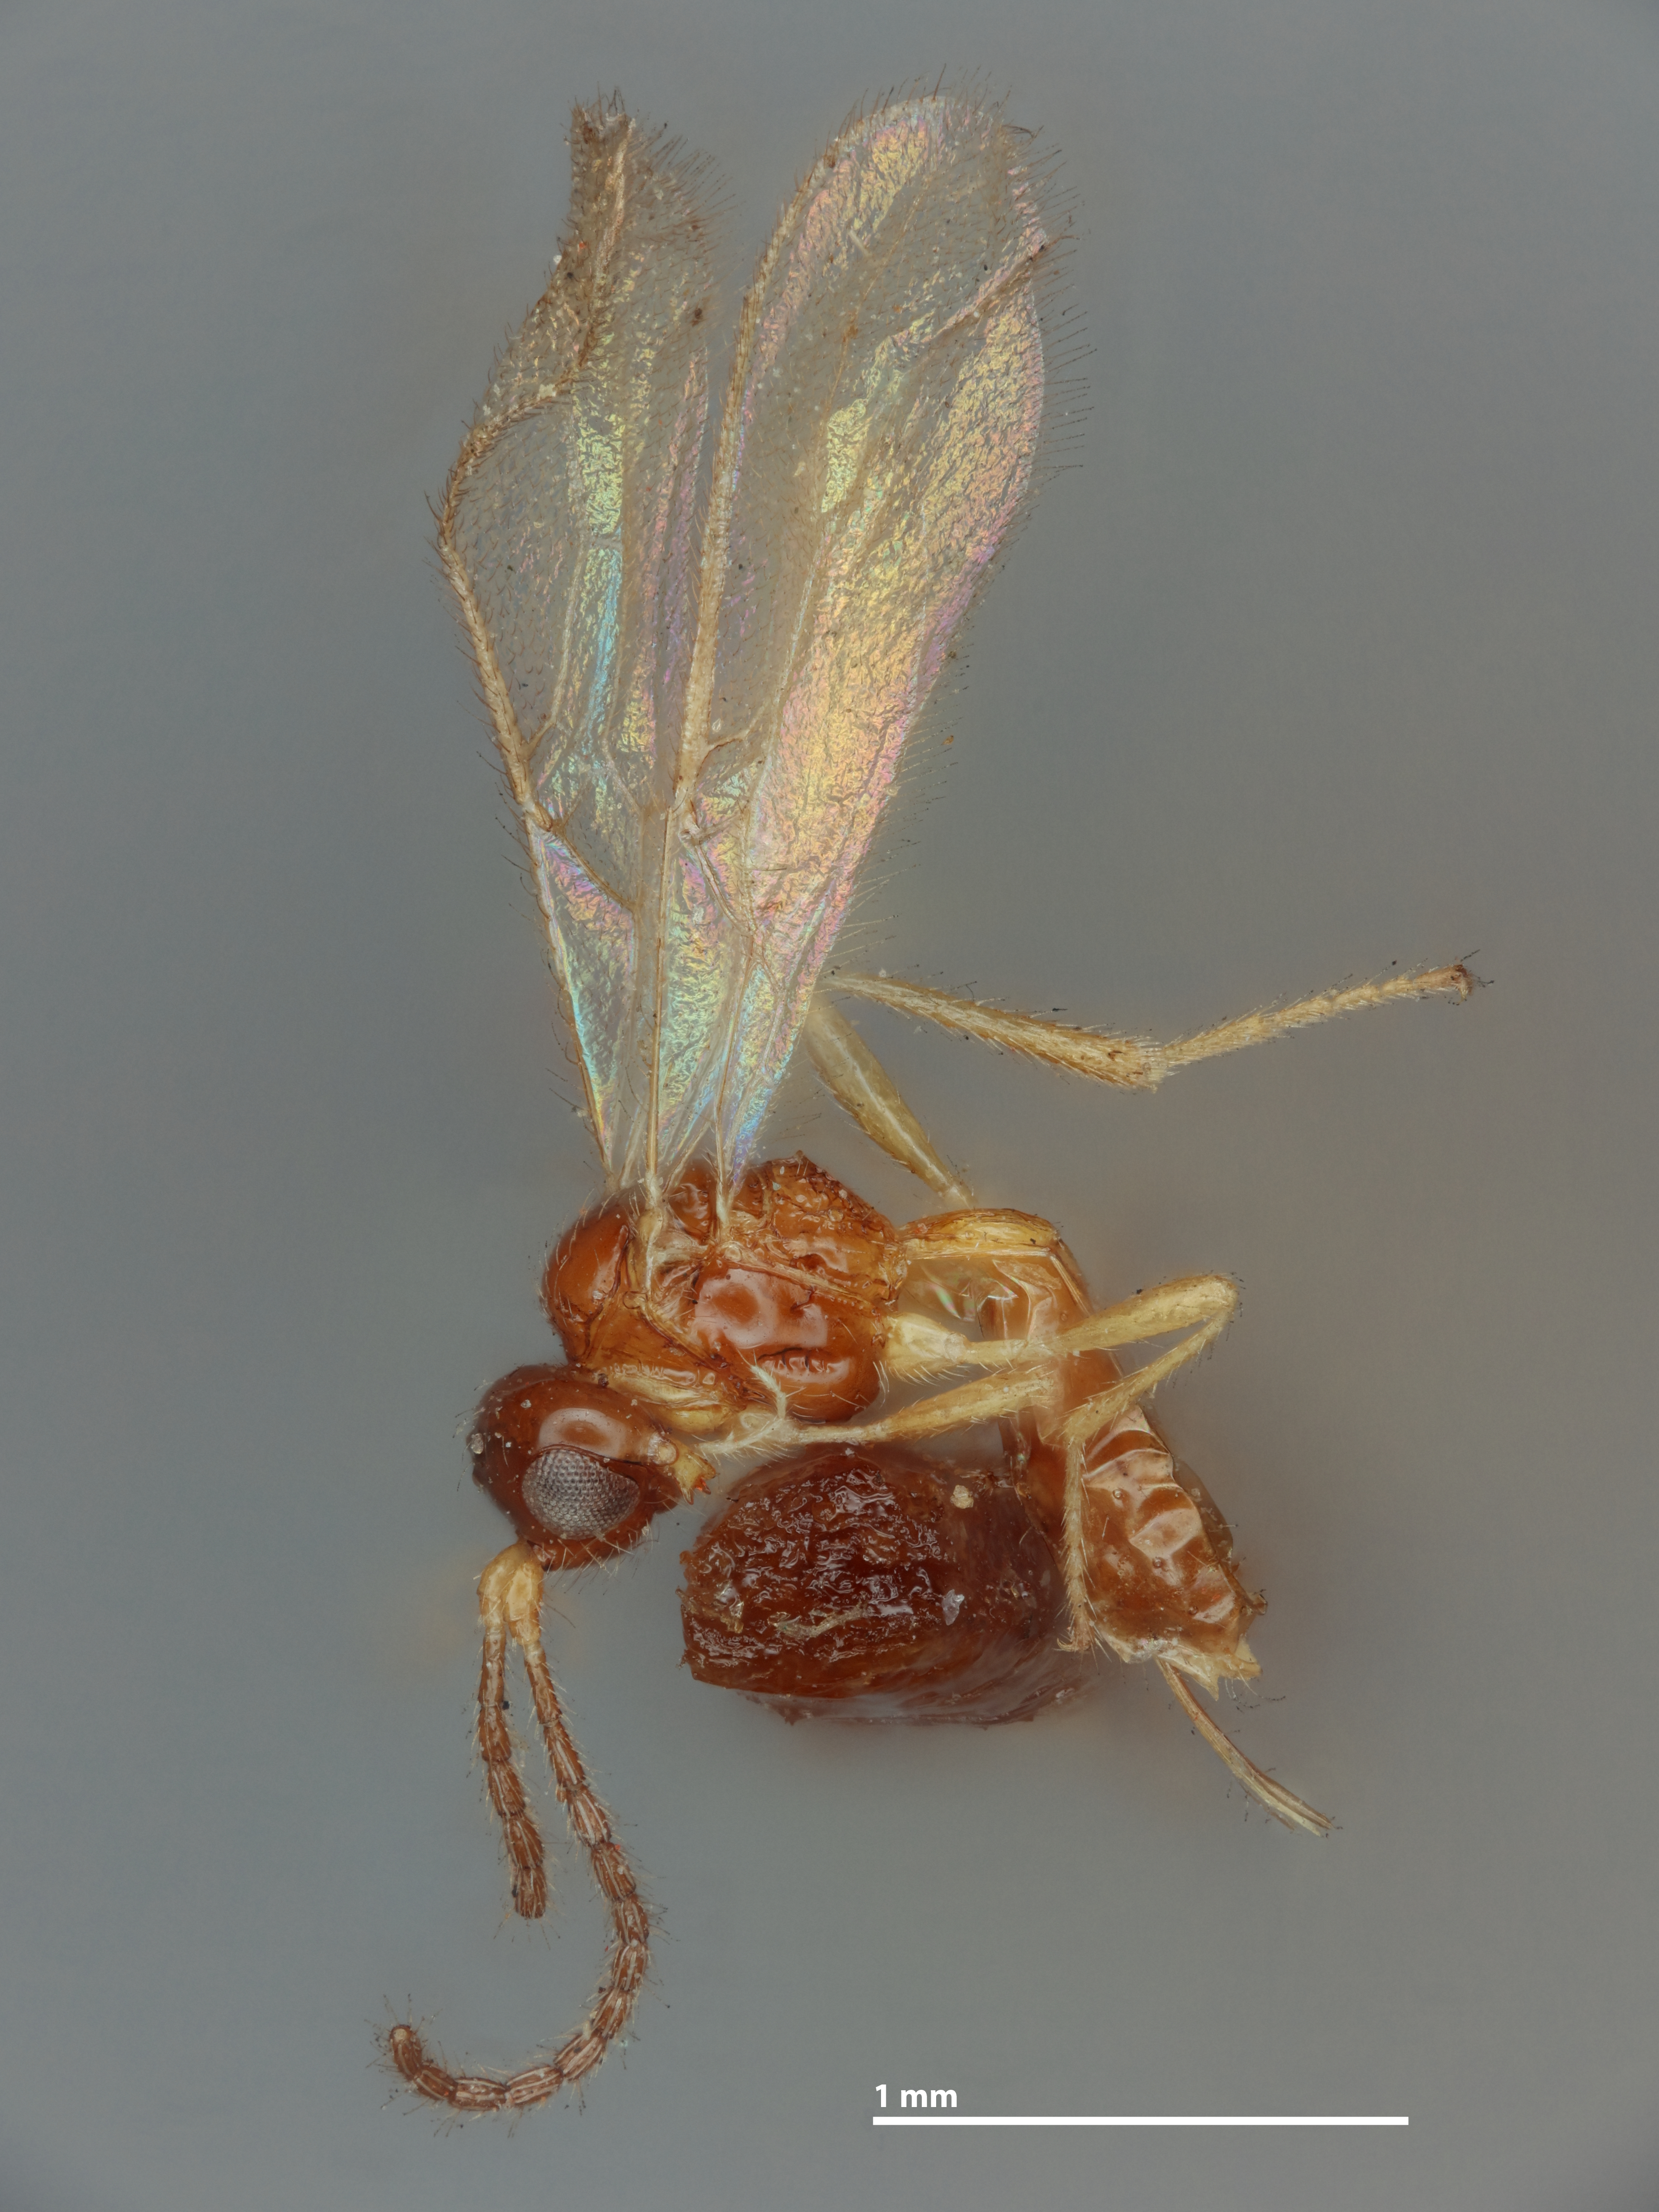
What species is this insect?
Aspilota claricornis
